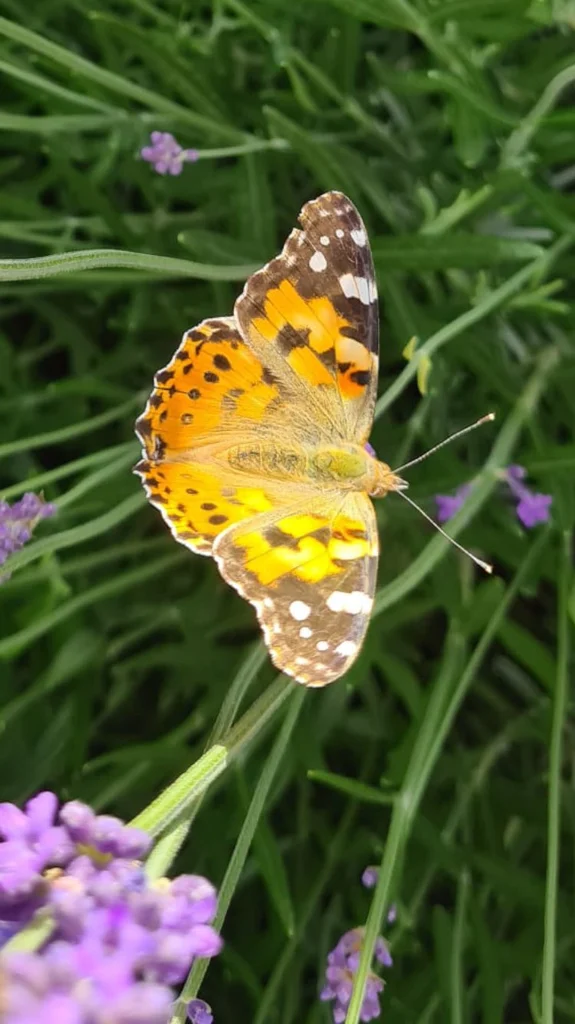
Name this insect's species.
Vanessa cardui
